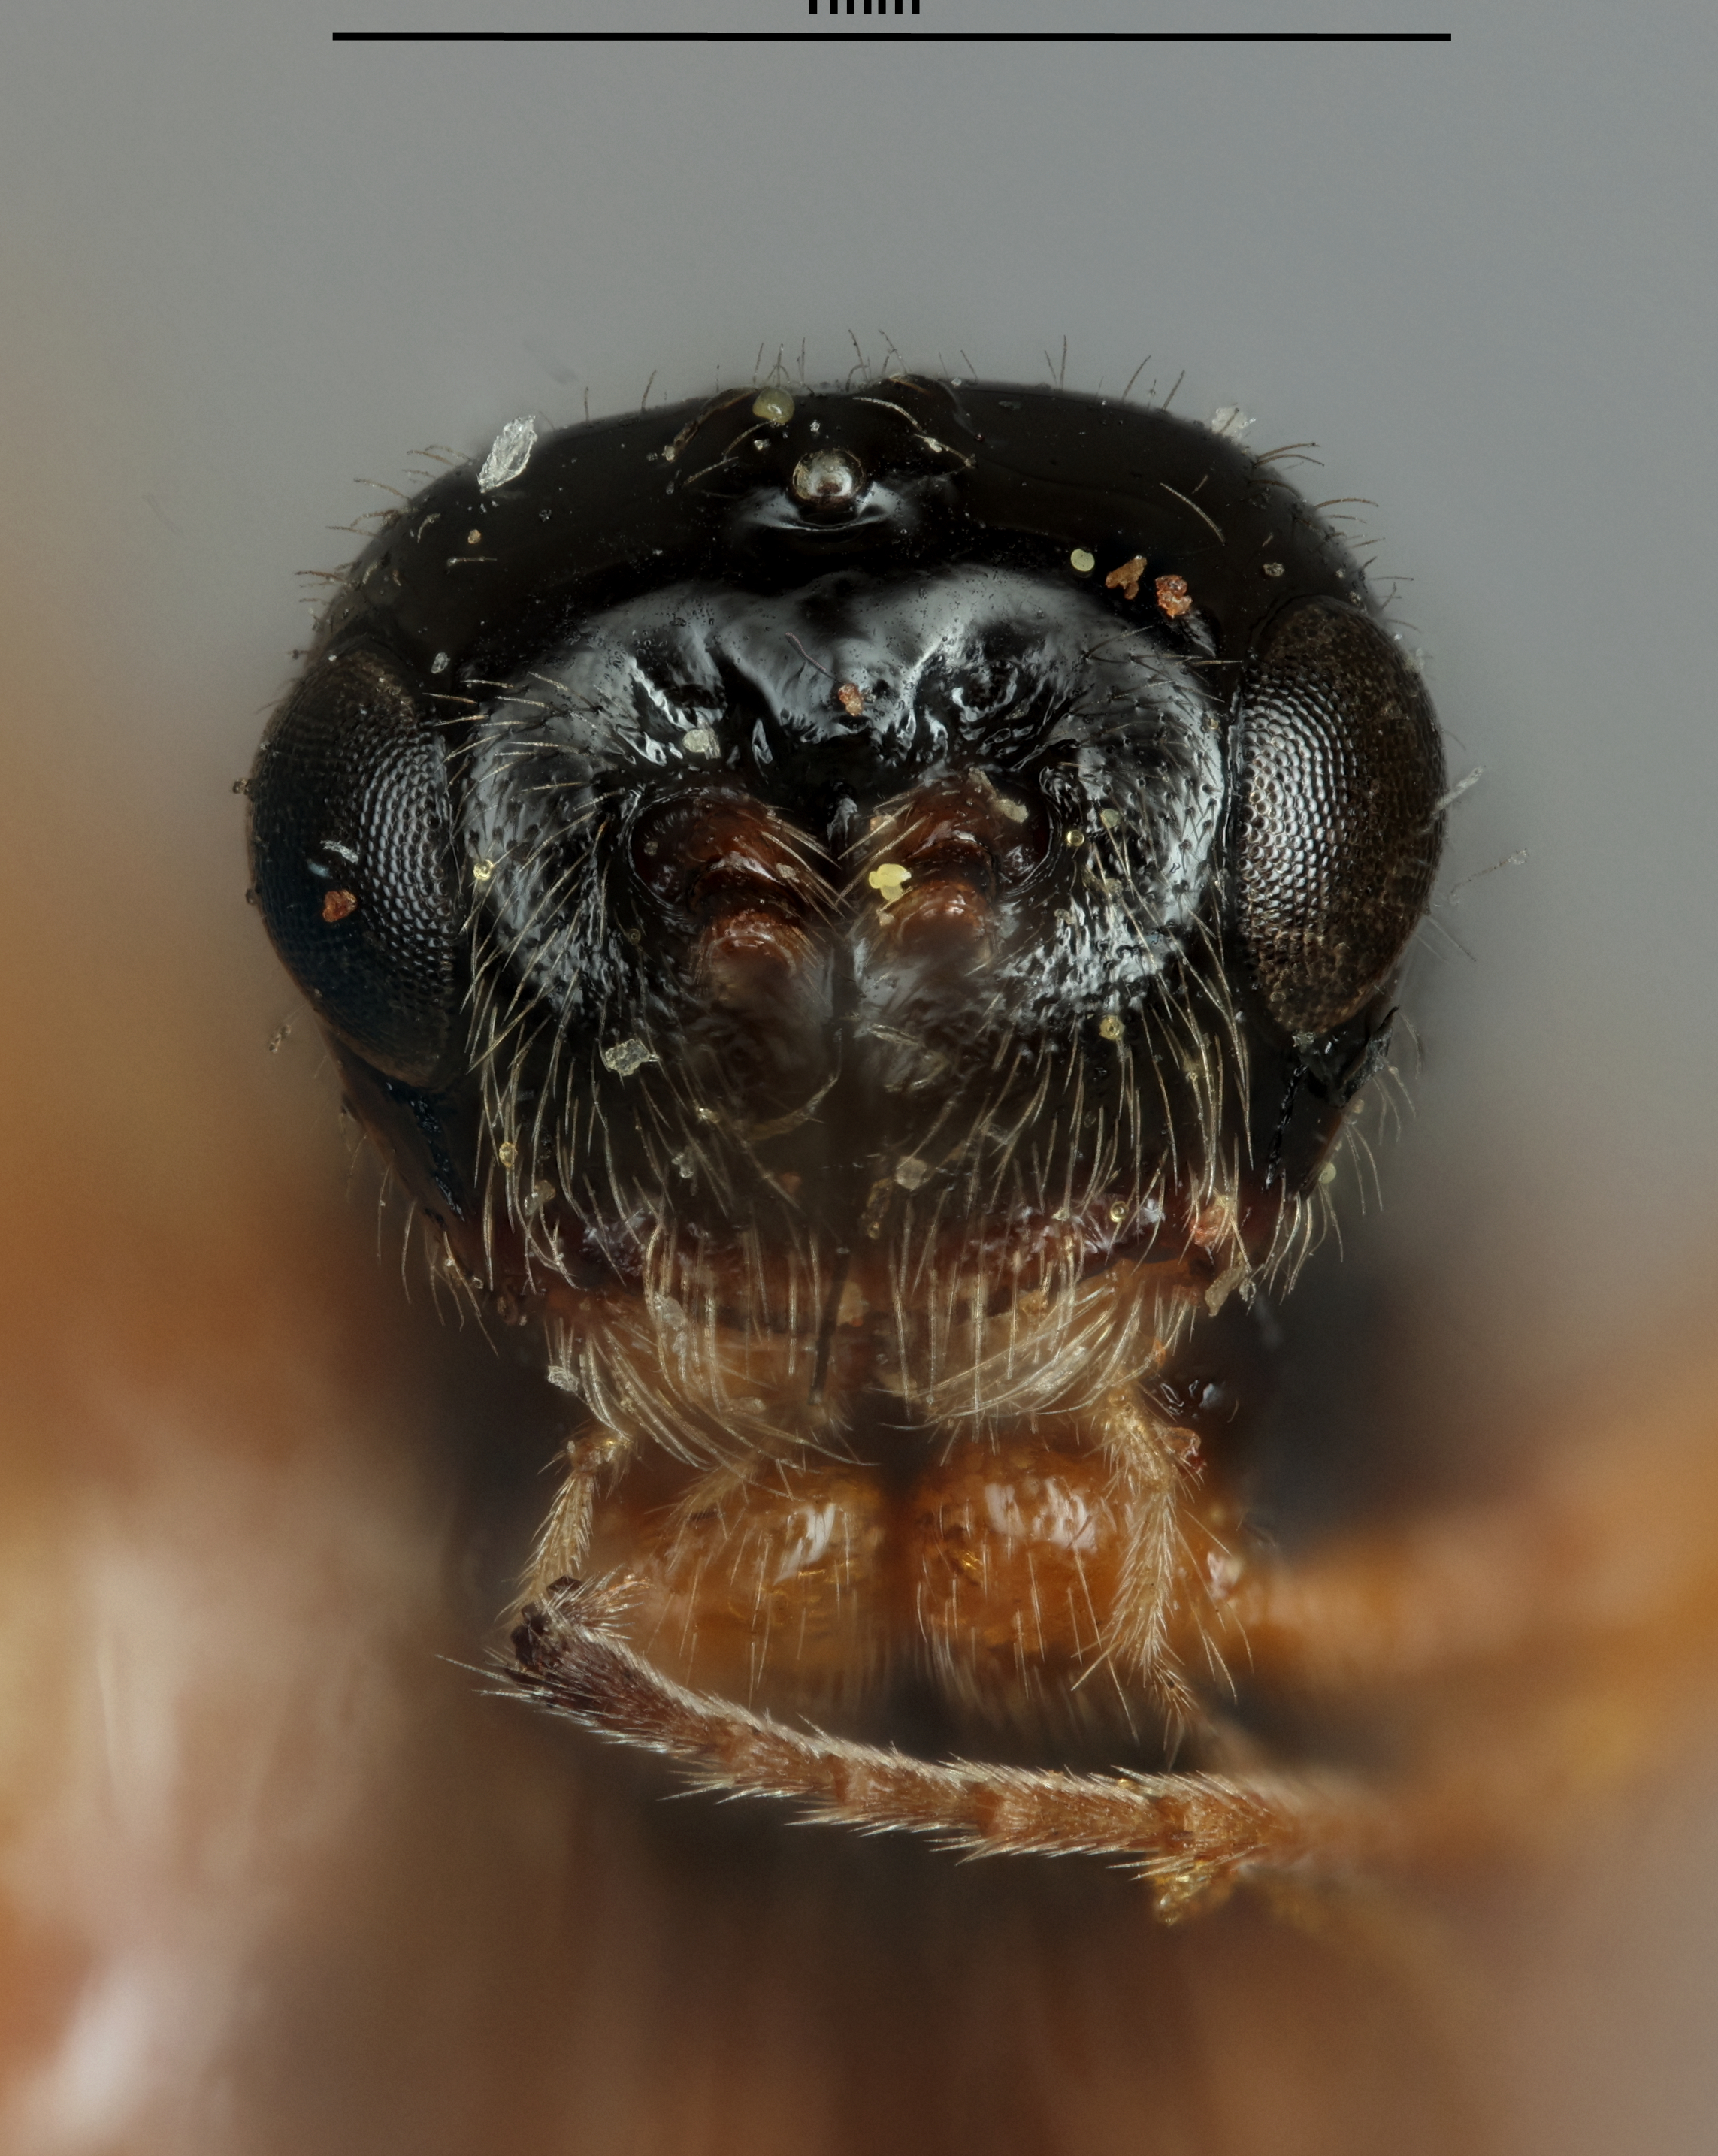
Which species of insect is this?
Opius retractus
